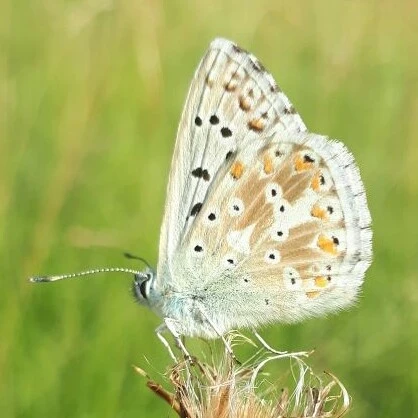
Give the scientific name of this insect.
Lysandra coridon
